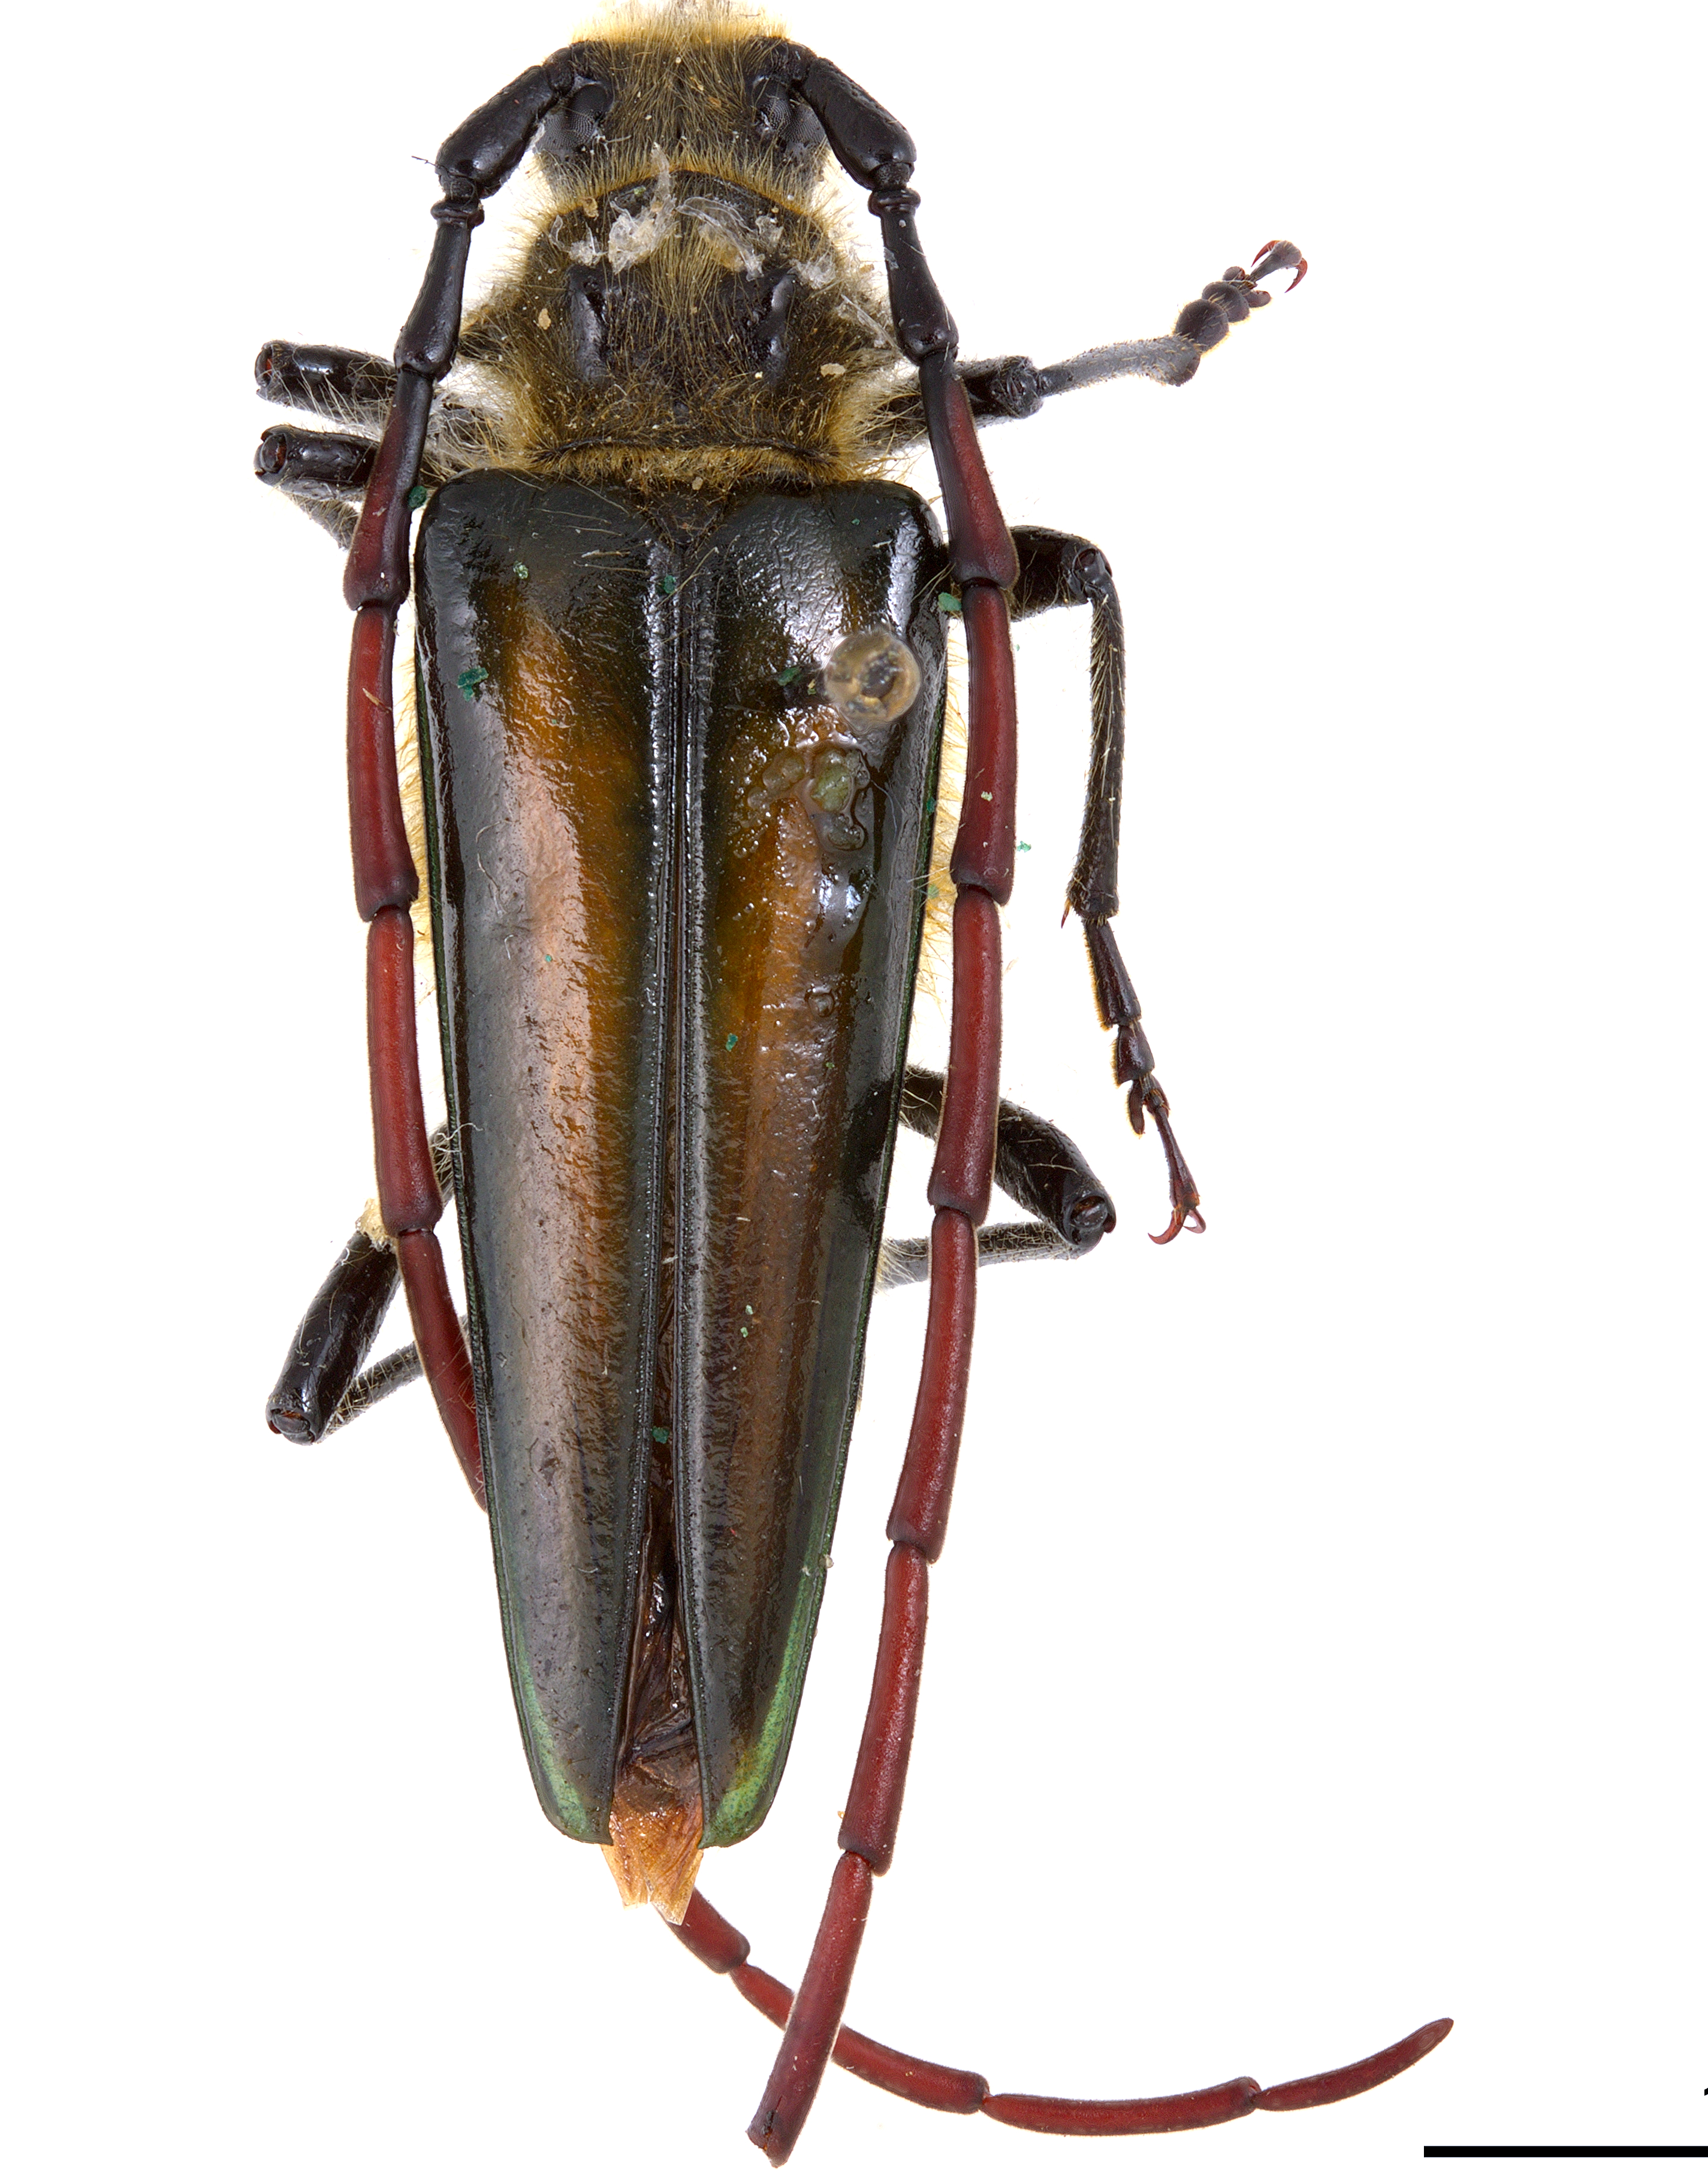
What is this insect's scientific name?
Lautarus concinnus
